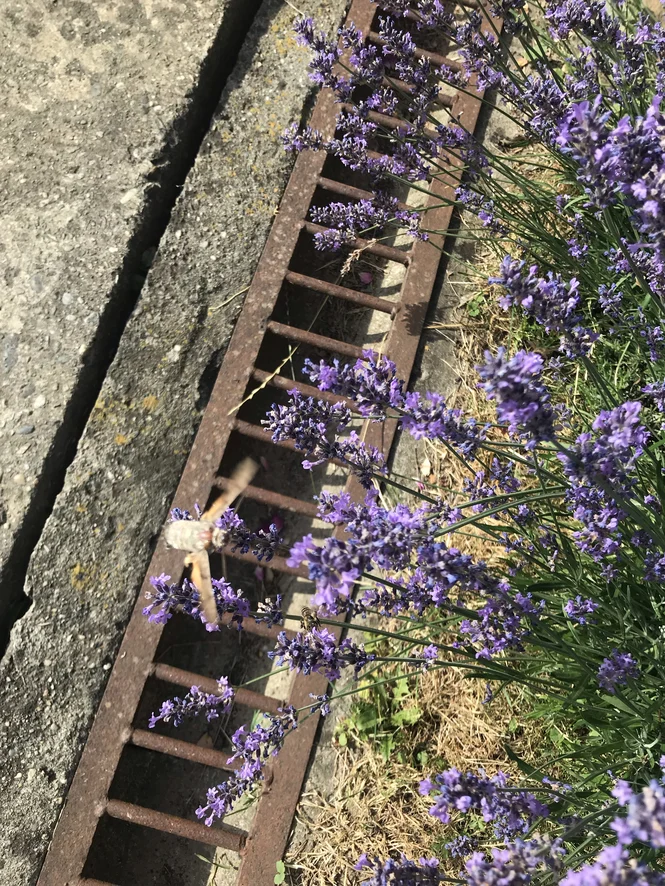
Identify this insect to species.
Macroglossum stellatarum
